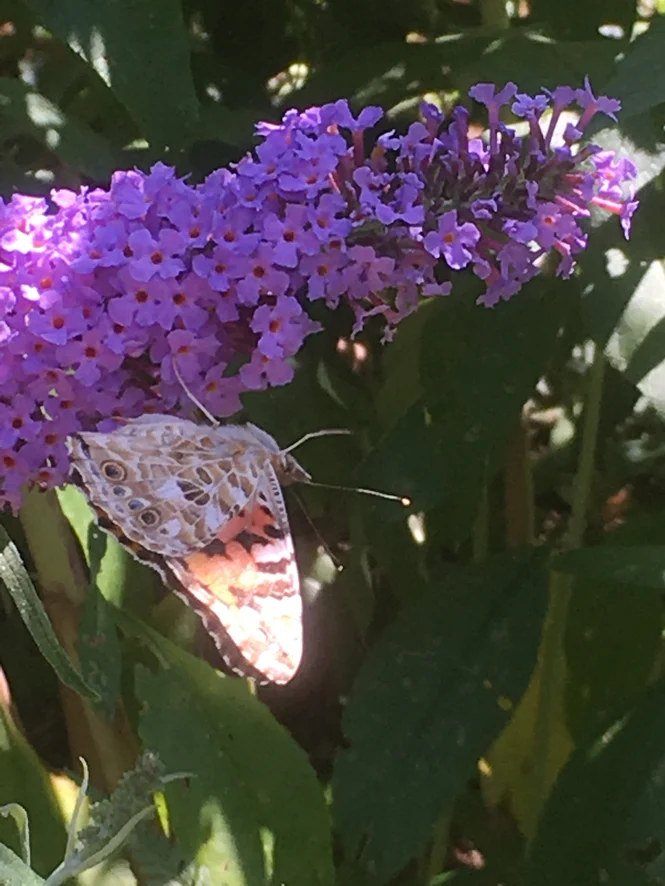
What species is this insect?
Vanessa cardui
